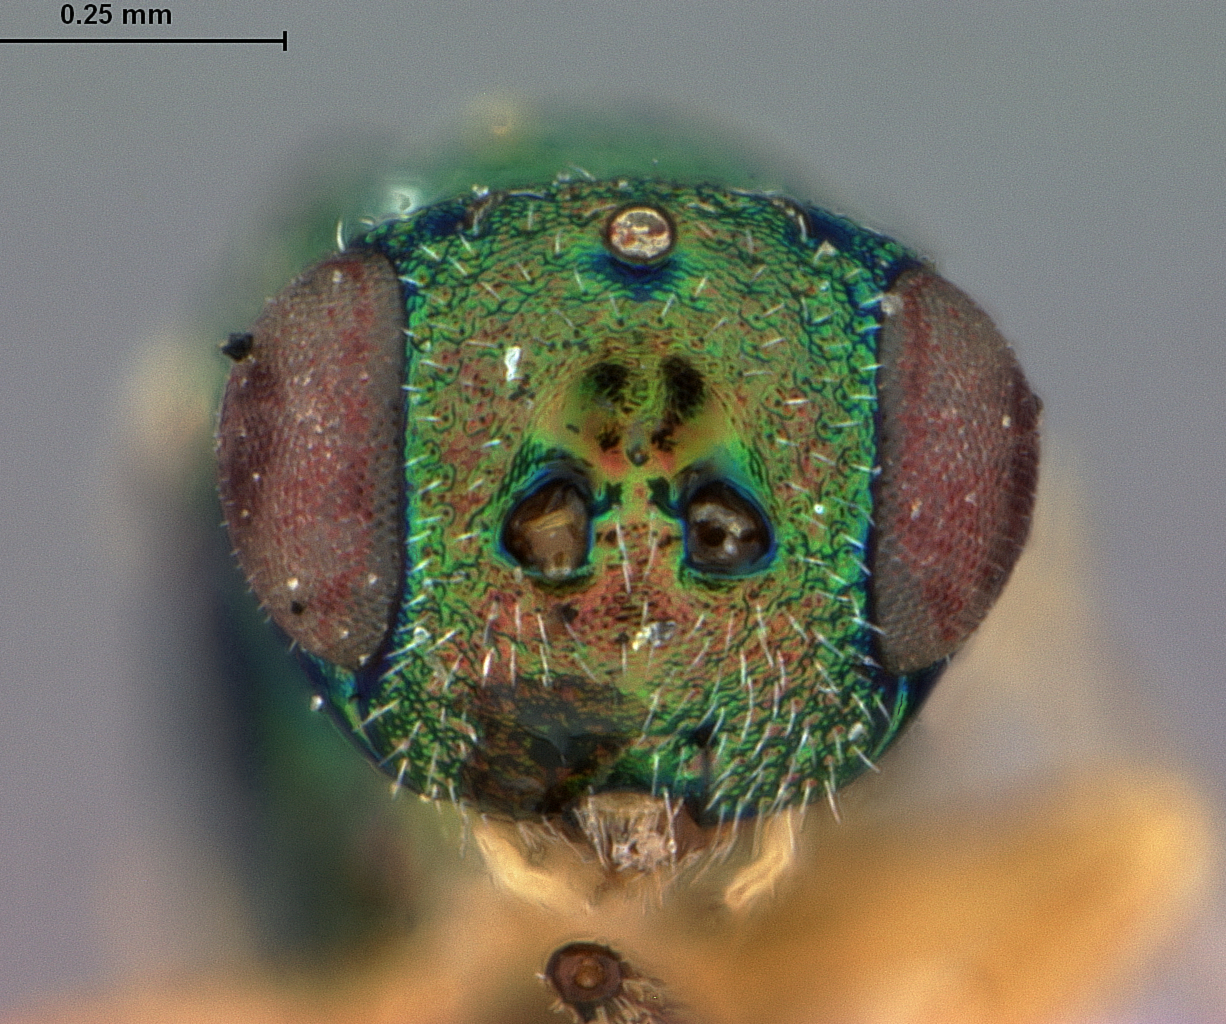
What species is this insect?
Asemantus cecidomyiae
